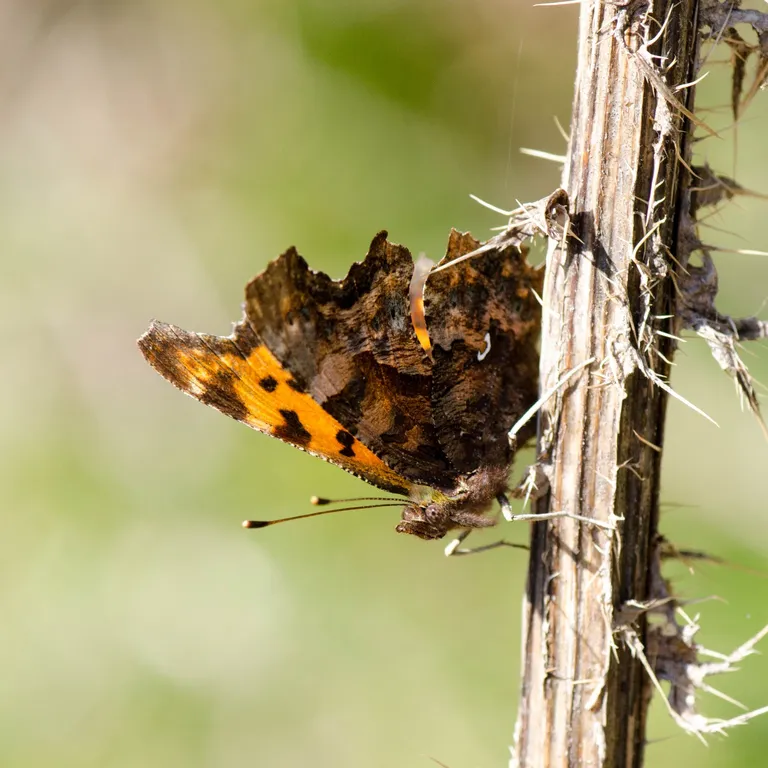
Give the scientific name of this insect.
Polygonia c-album
